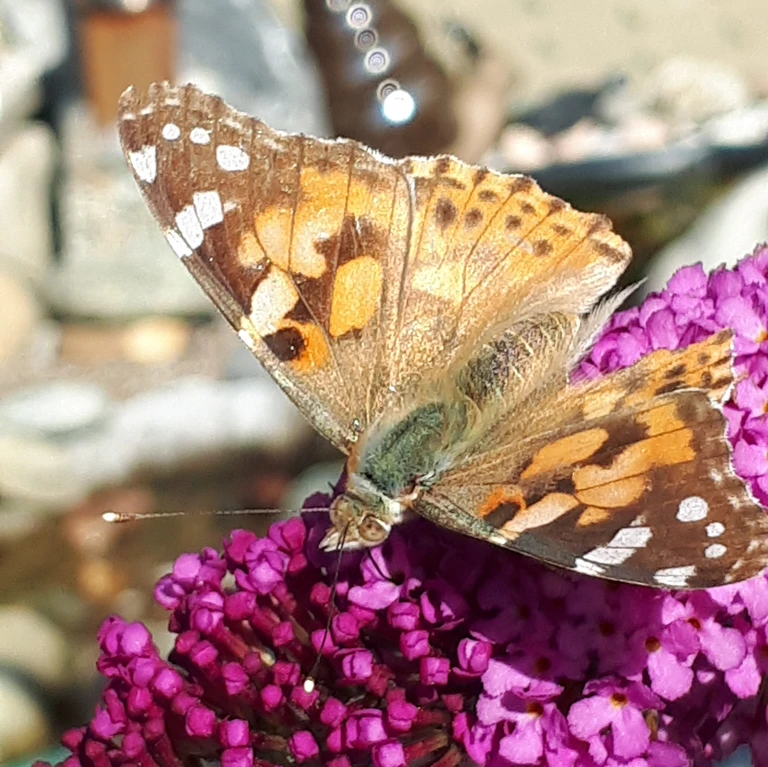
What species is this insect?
Vanessa cardui
